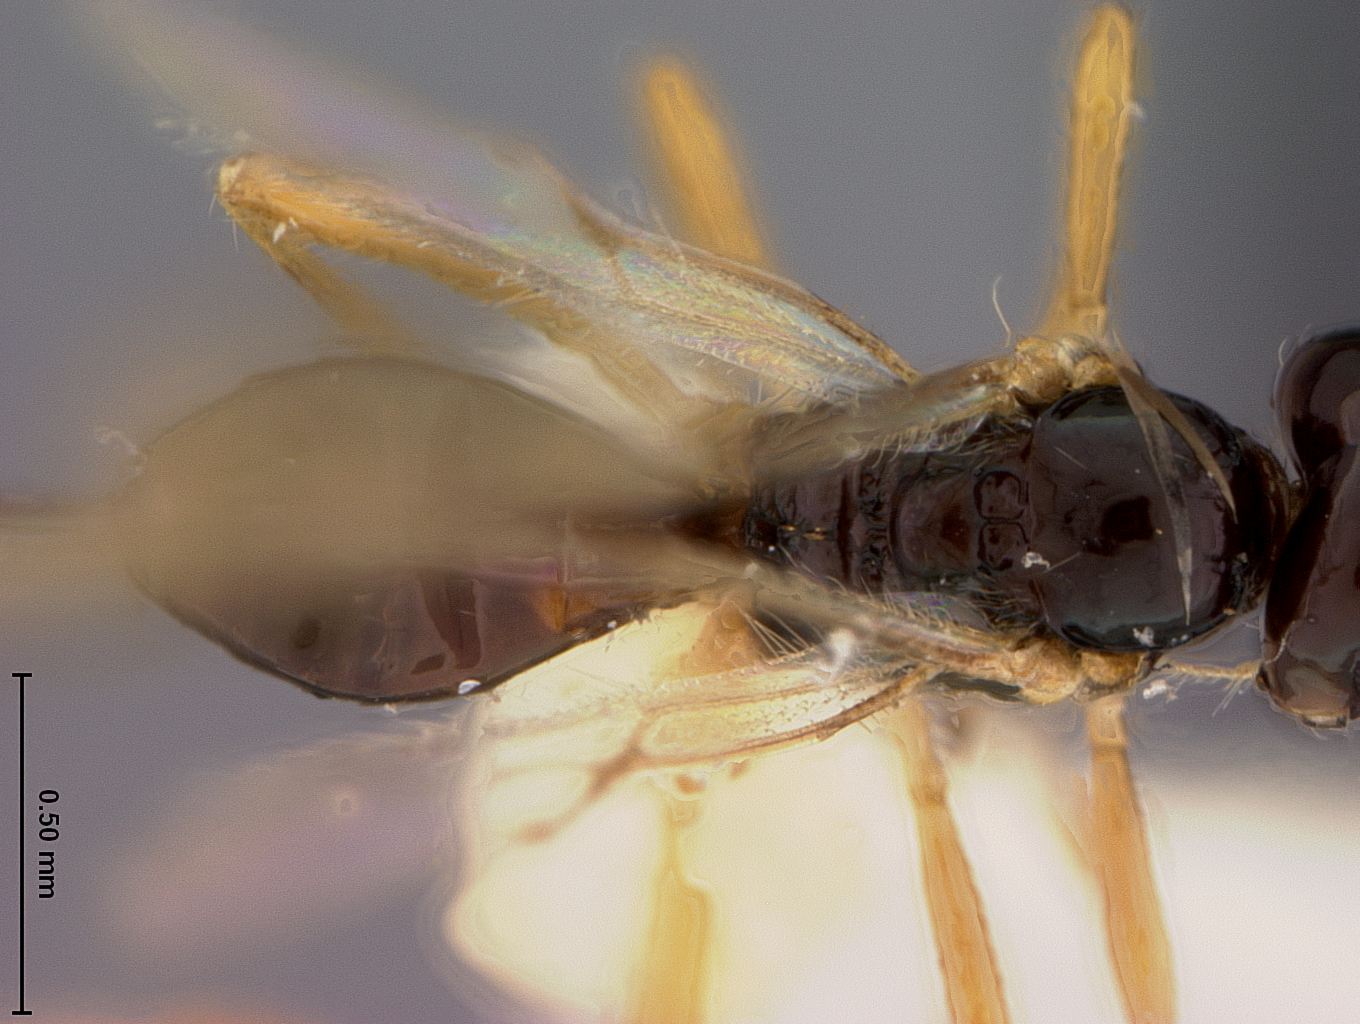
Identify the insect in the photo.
Aphaereta juddi
